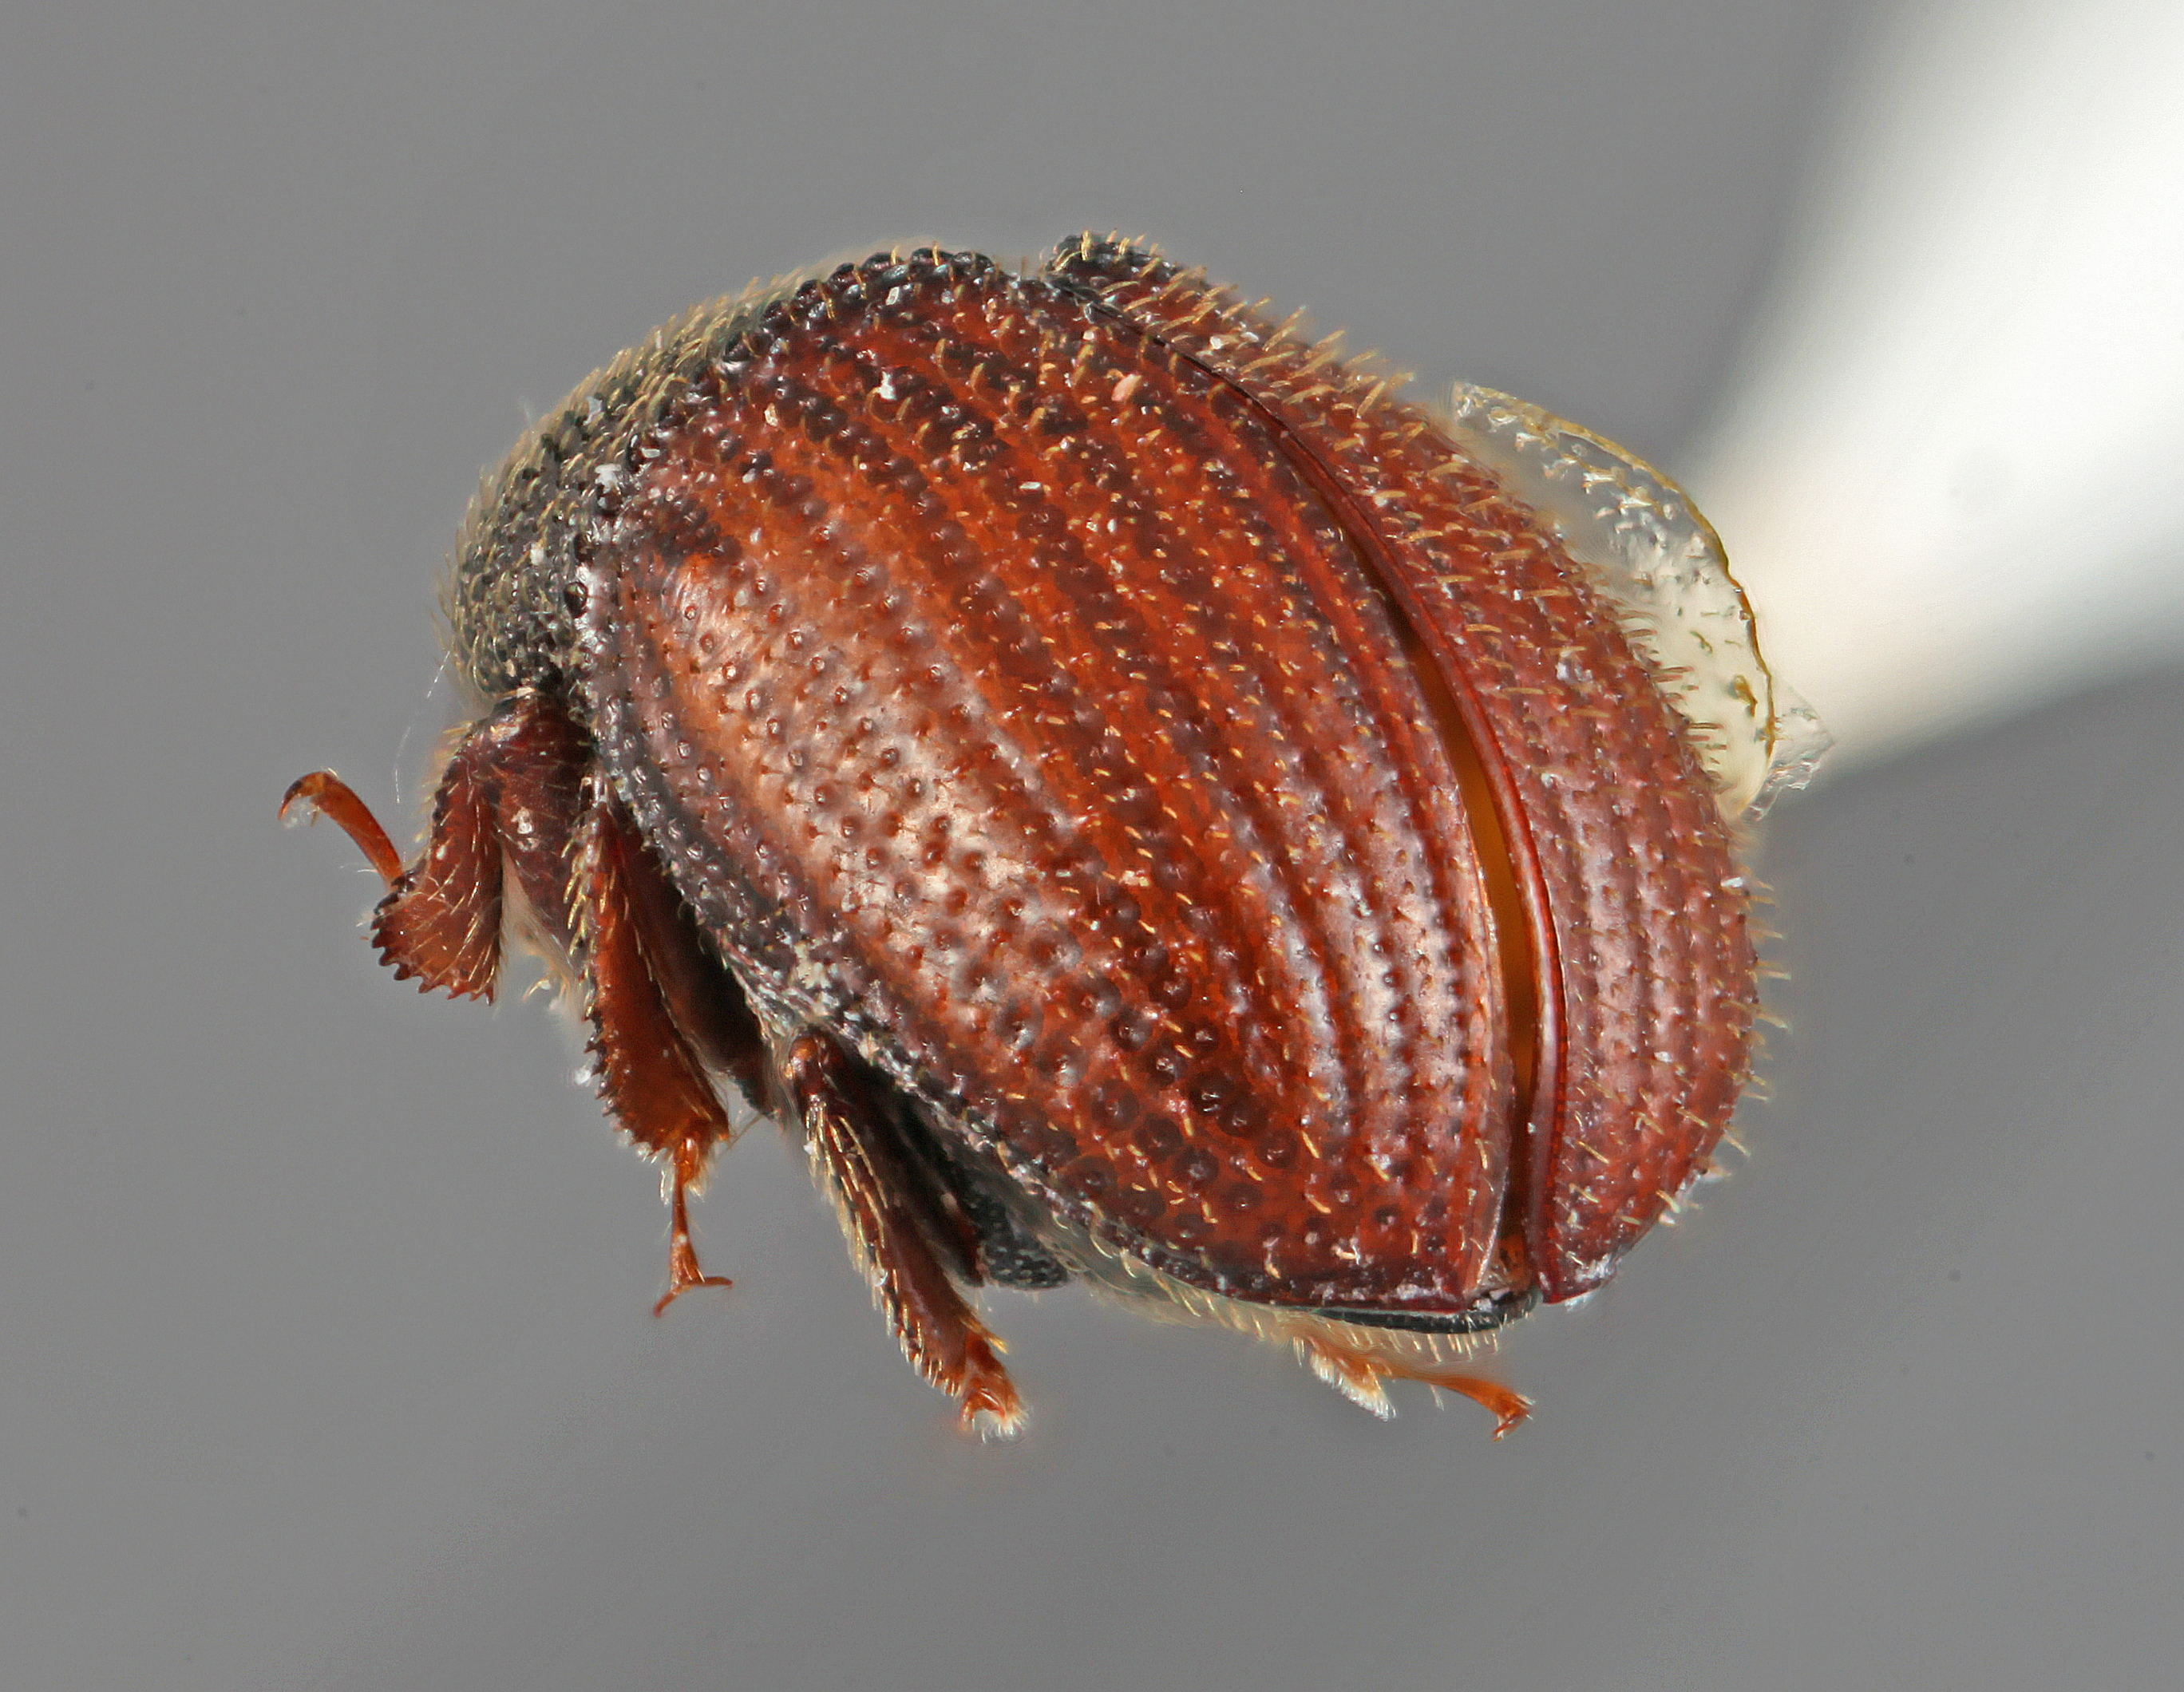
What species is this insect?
Chramesus marginatus
